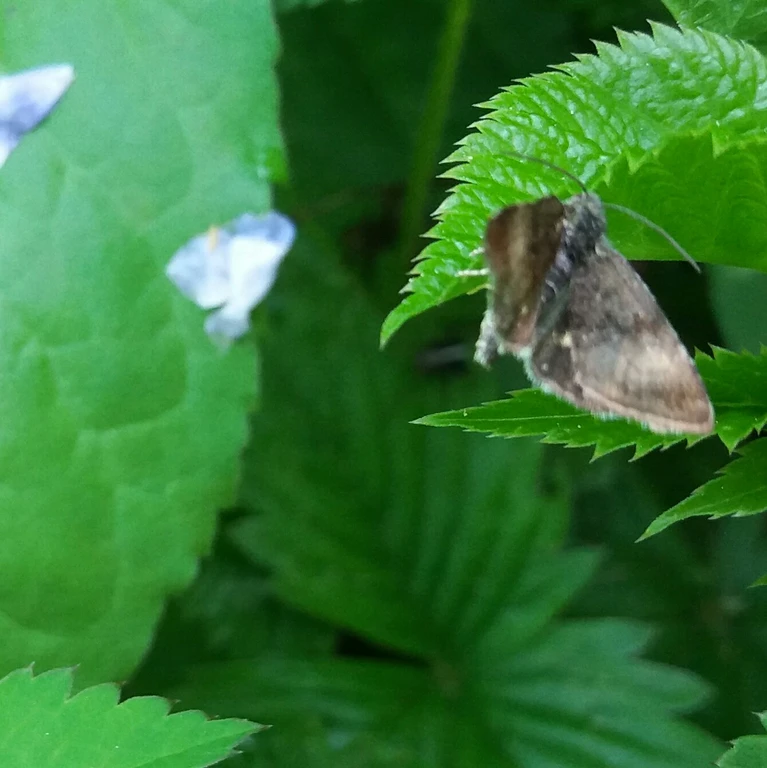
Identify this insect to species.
Euclidia glyphica
